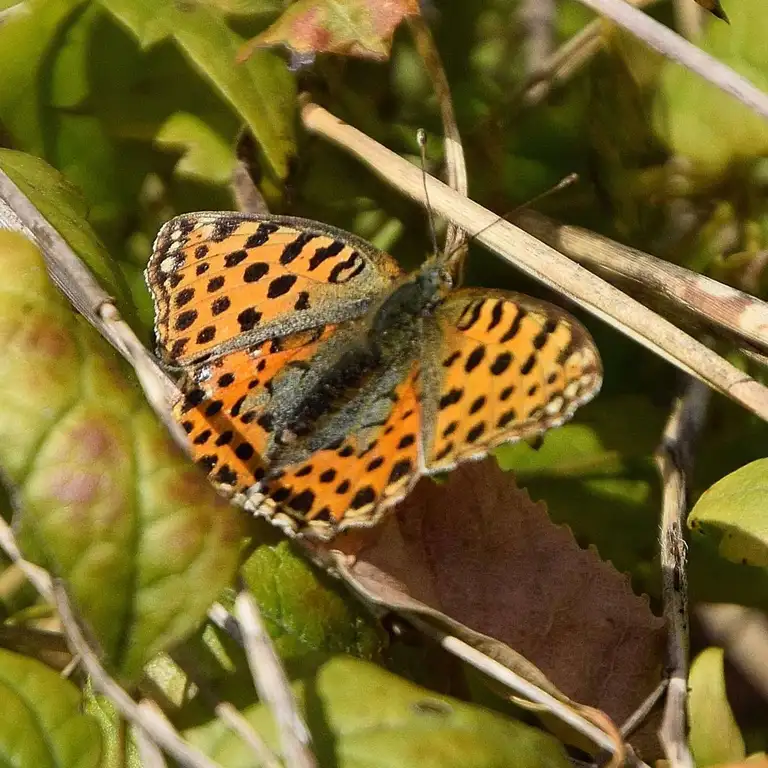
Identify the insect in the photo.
Issoria lathonia
